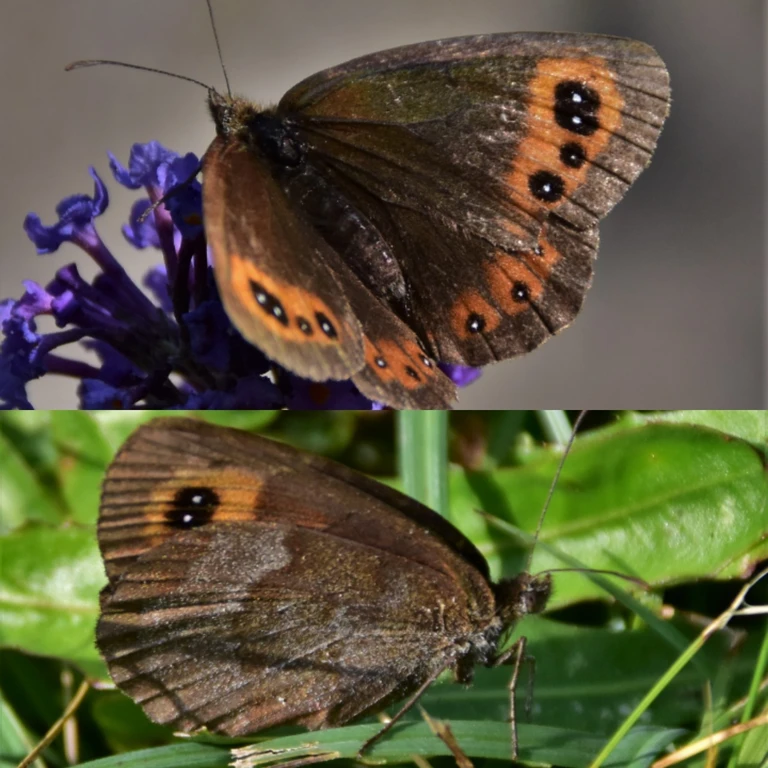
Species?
Erebia aethiops
